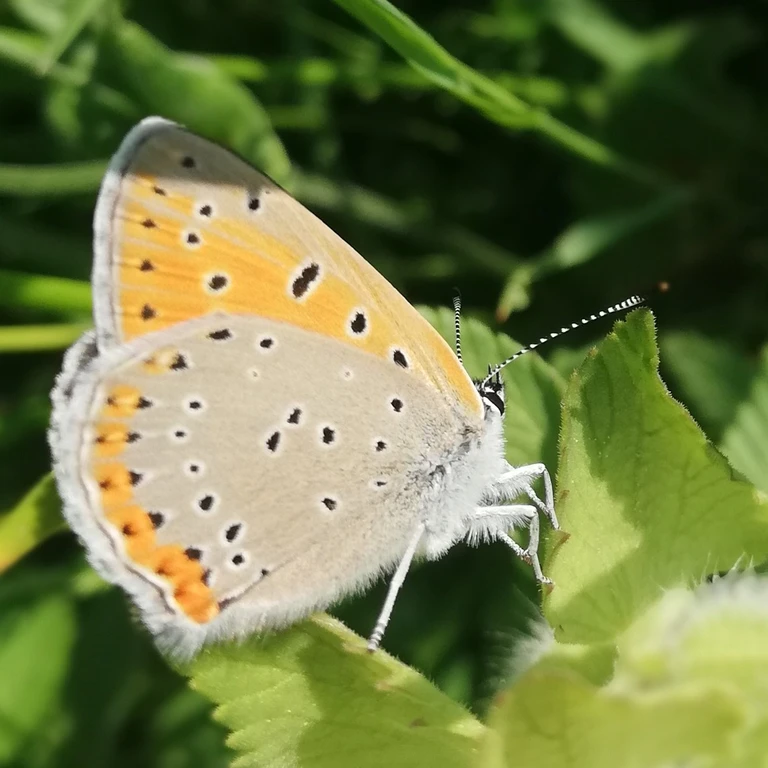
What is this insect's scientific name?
Lycaena hippothoe (also Palaeochrysophanus hippothoe)
